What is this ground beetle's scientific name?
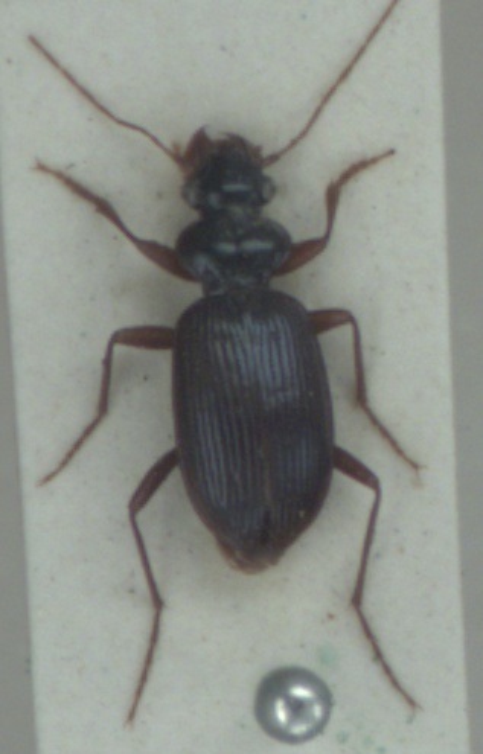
Leistus fulvibarbis
